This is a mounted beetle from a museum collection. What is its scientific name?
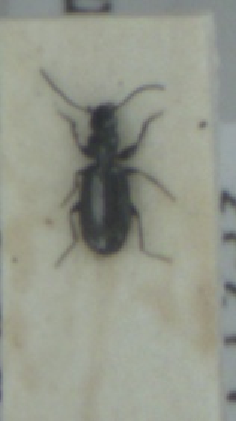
Microlestes maurus
